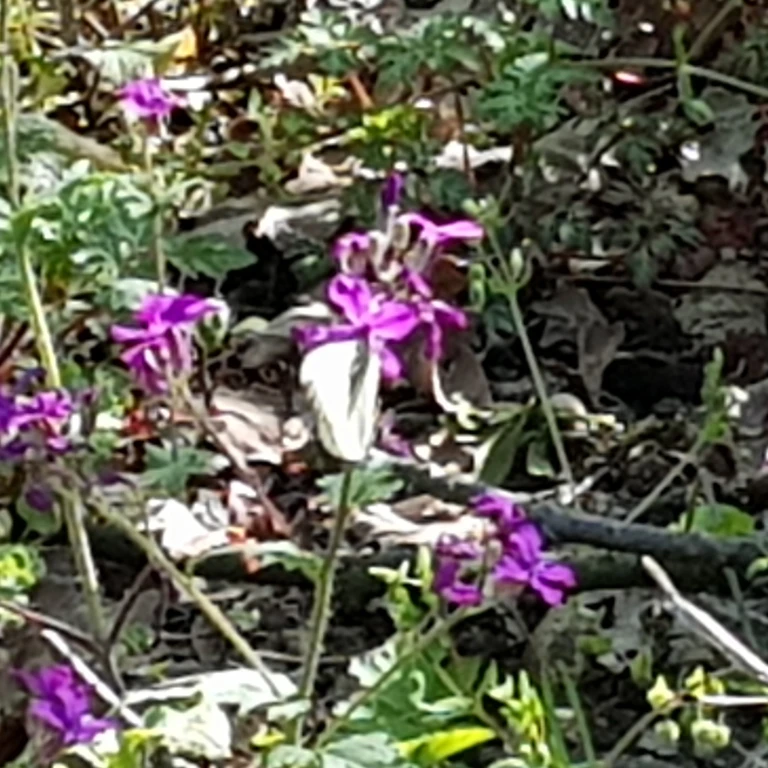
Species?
Pieris napi
